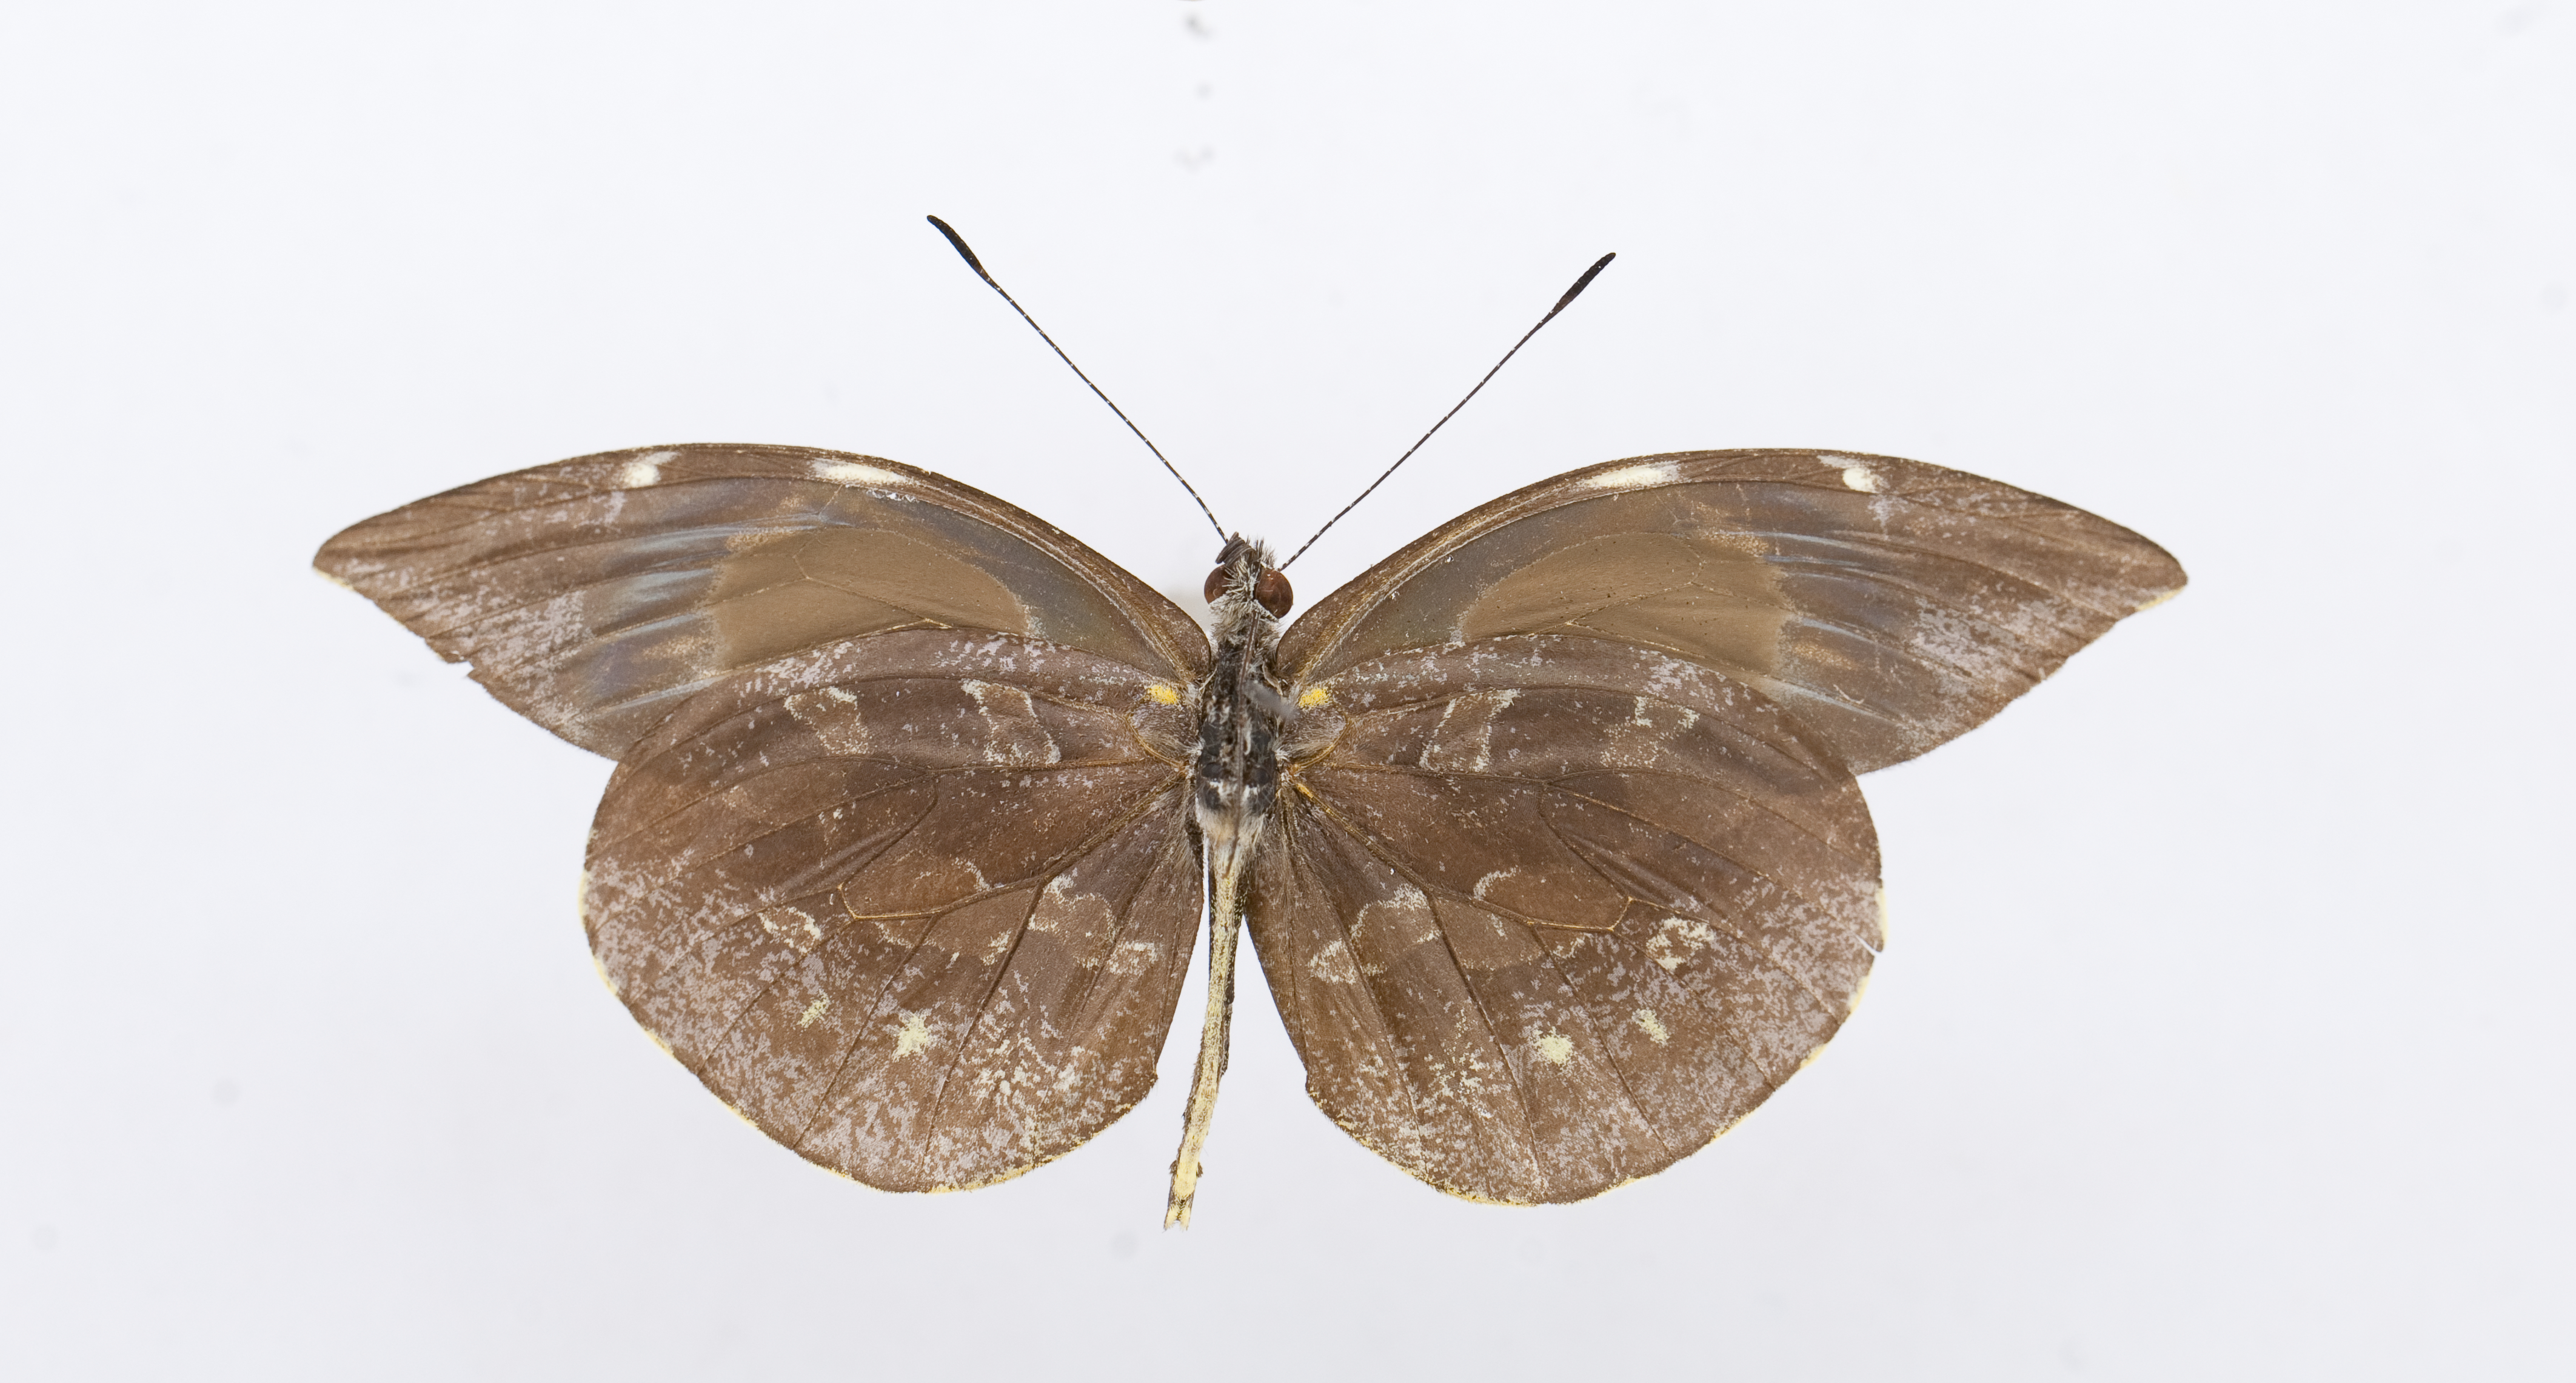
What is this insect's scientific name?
Lieinix viridifascia
